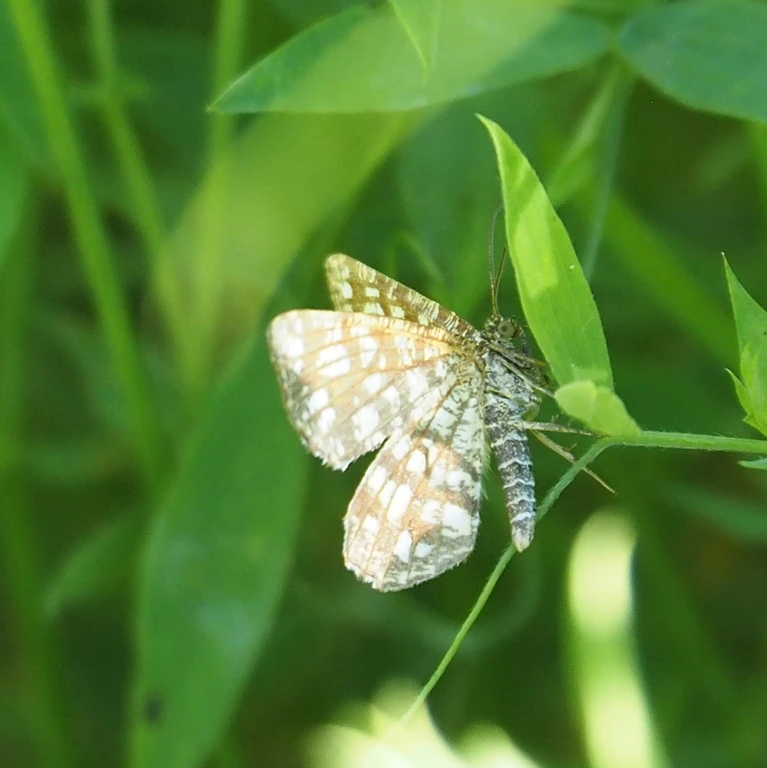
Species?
Chiasmia clathrata
